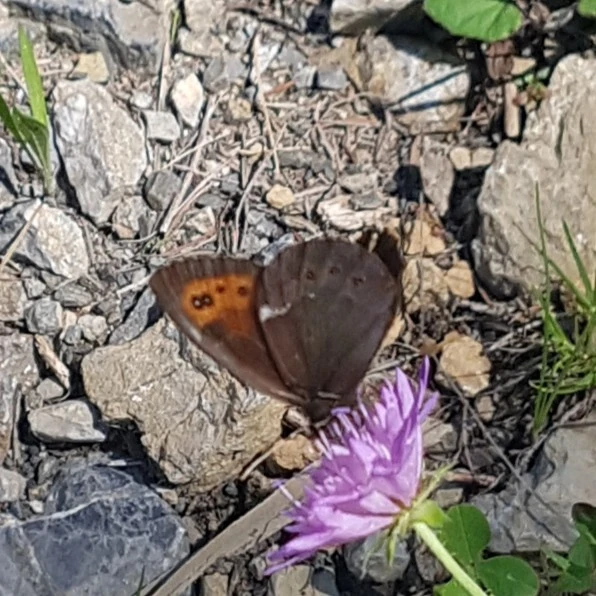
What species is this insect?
Erebia ligea
